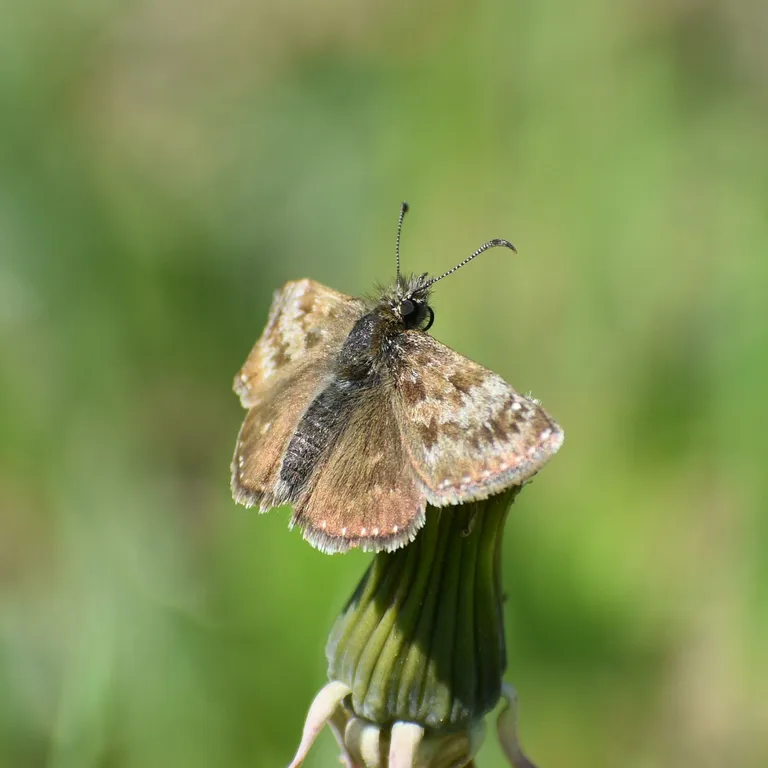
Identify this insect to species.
Erynnis tages
